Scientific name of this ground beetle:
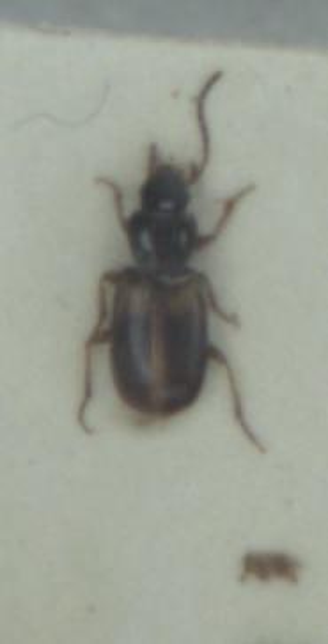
Acupalpus meridianus
